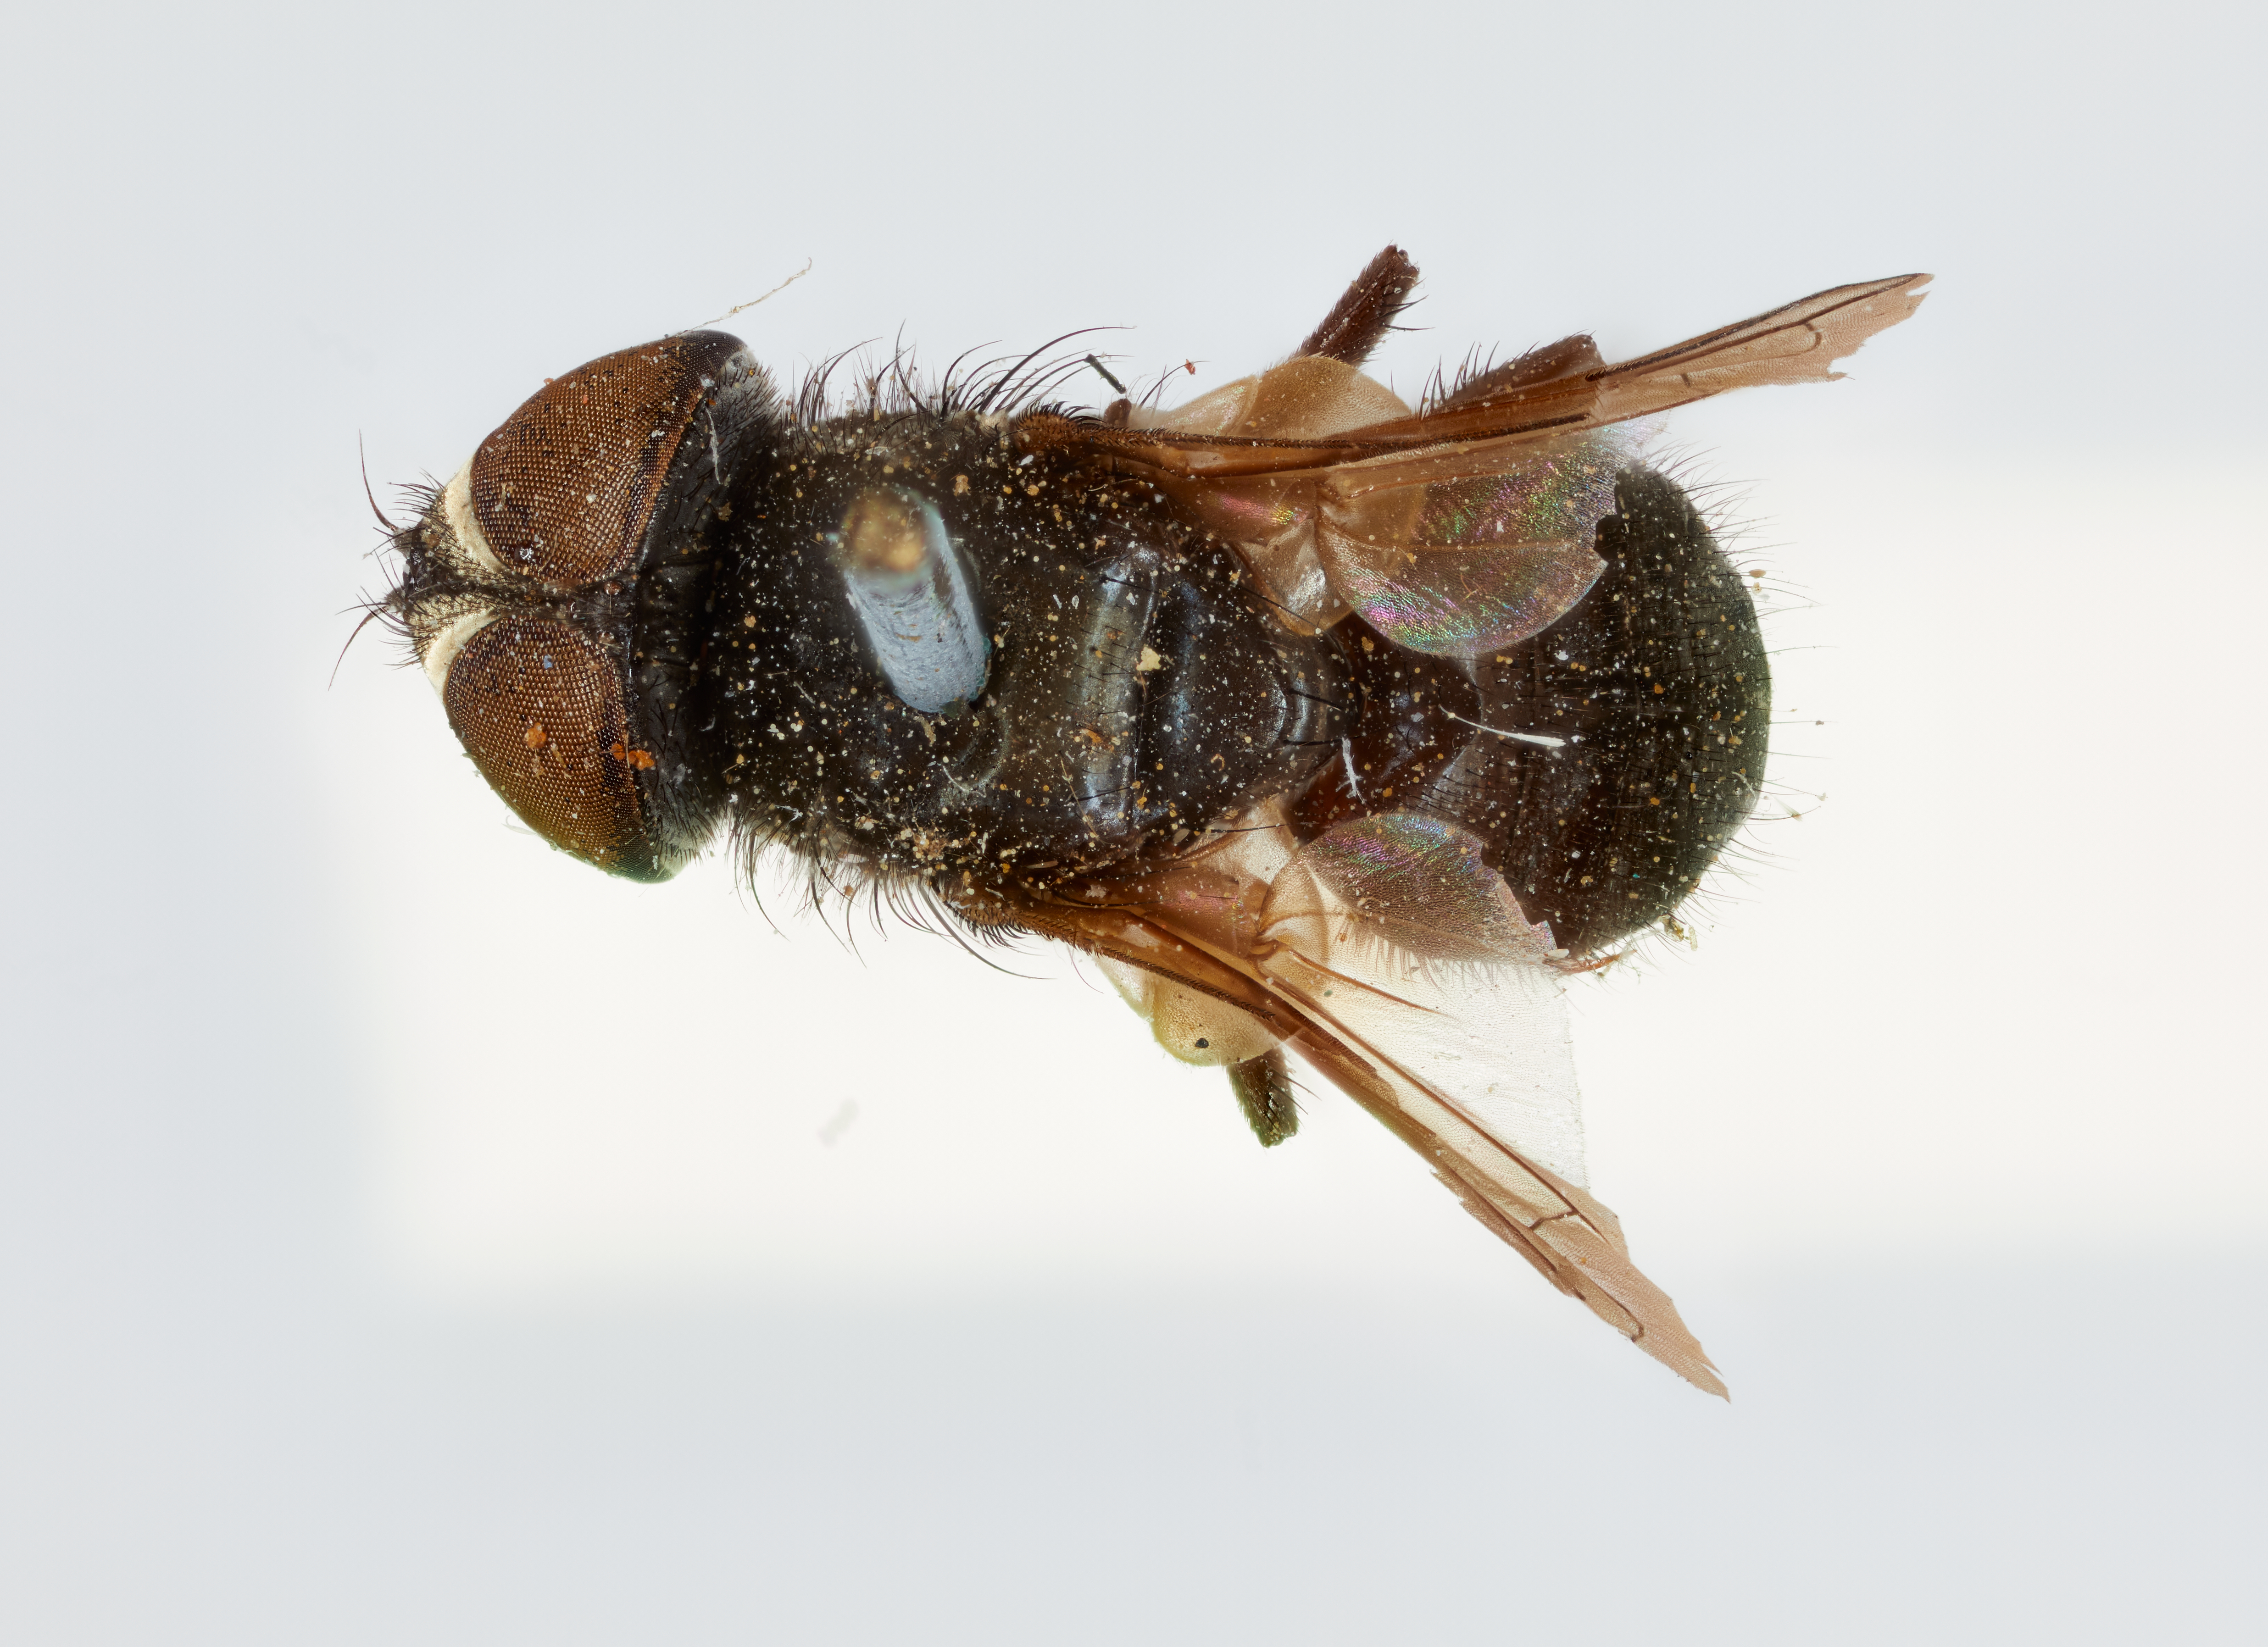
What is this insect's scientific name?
Alophora subopaca
